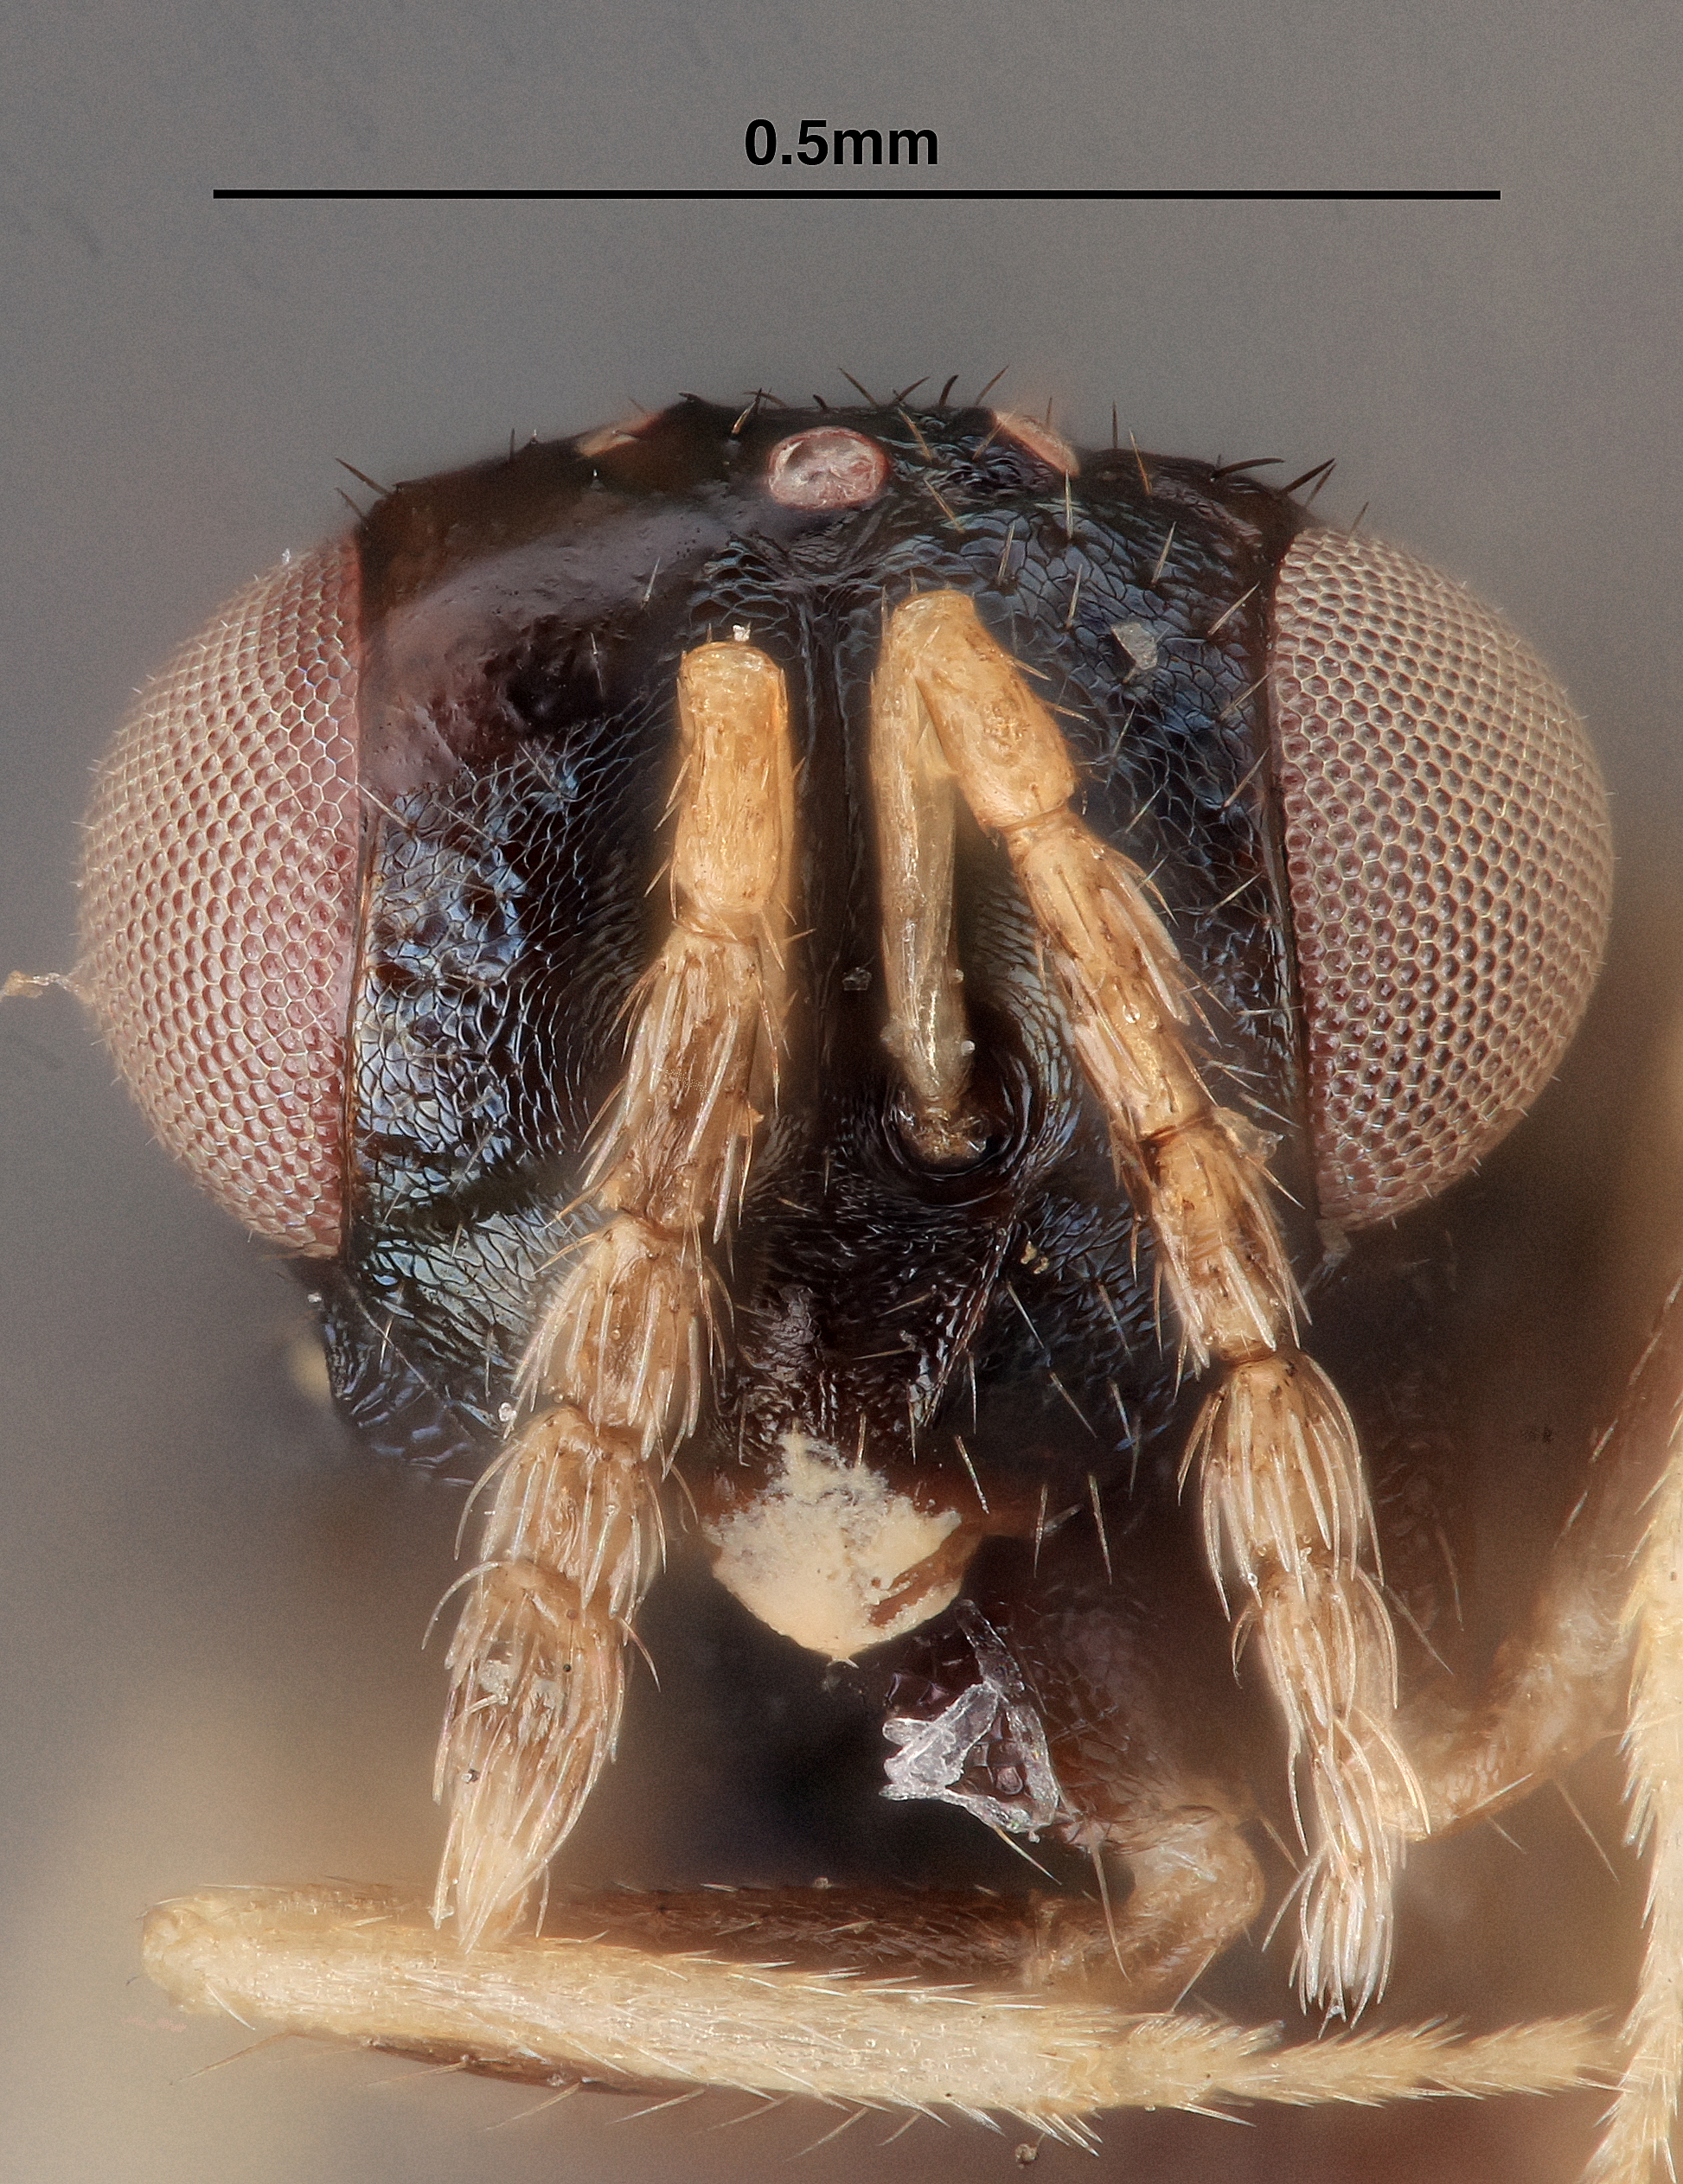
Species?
Tetrastichus gelastus
